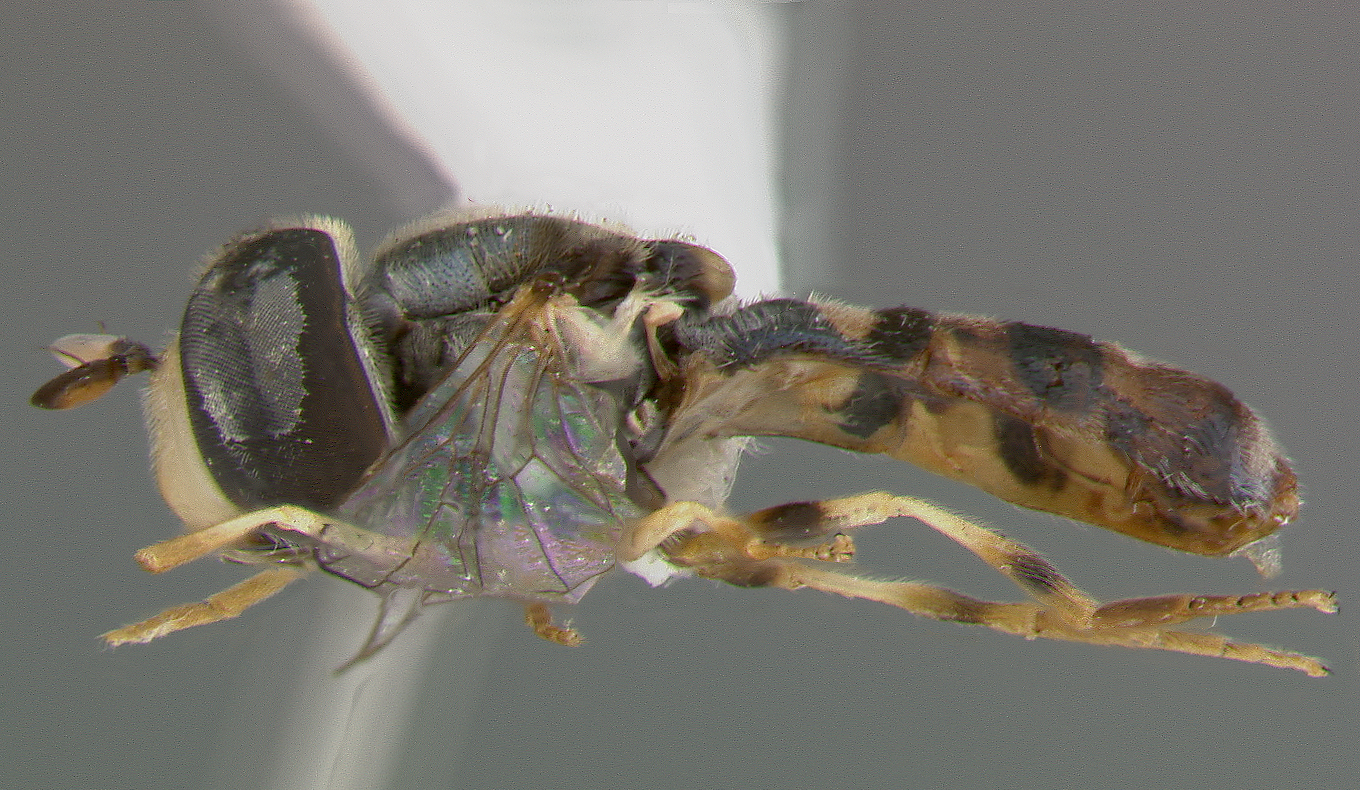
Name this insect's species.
Paragus fasciatus
